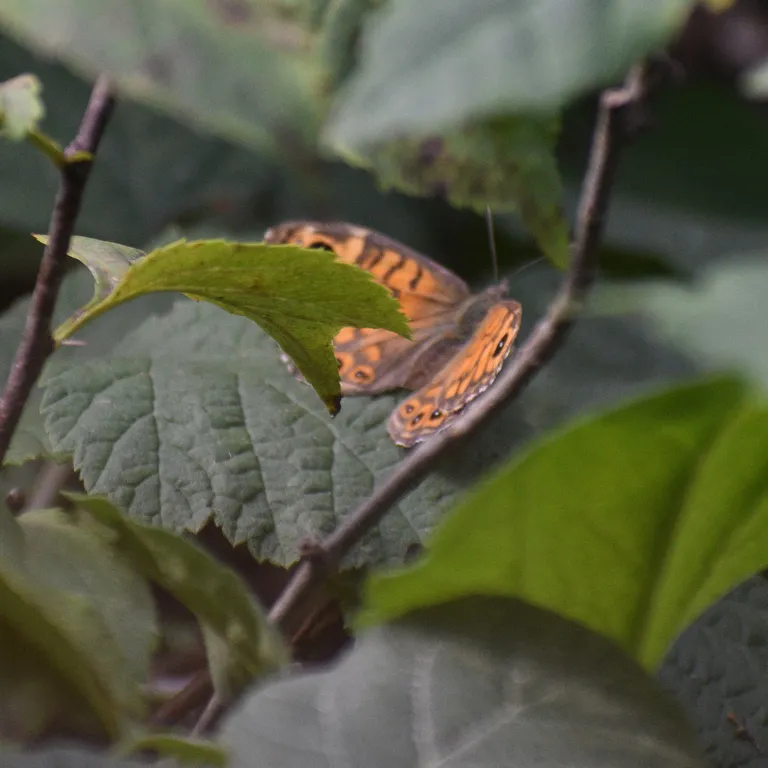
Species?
Lasiommata megera (also Pararge megera)
